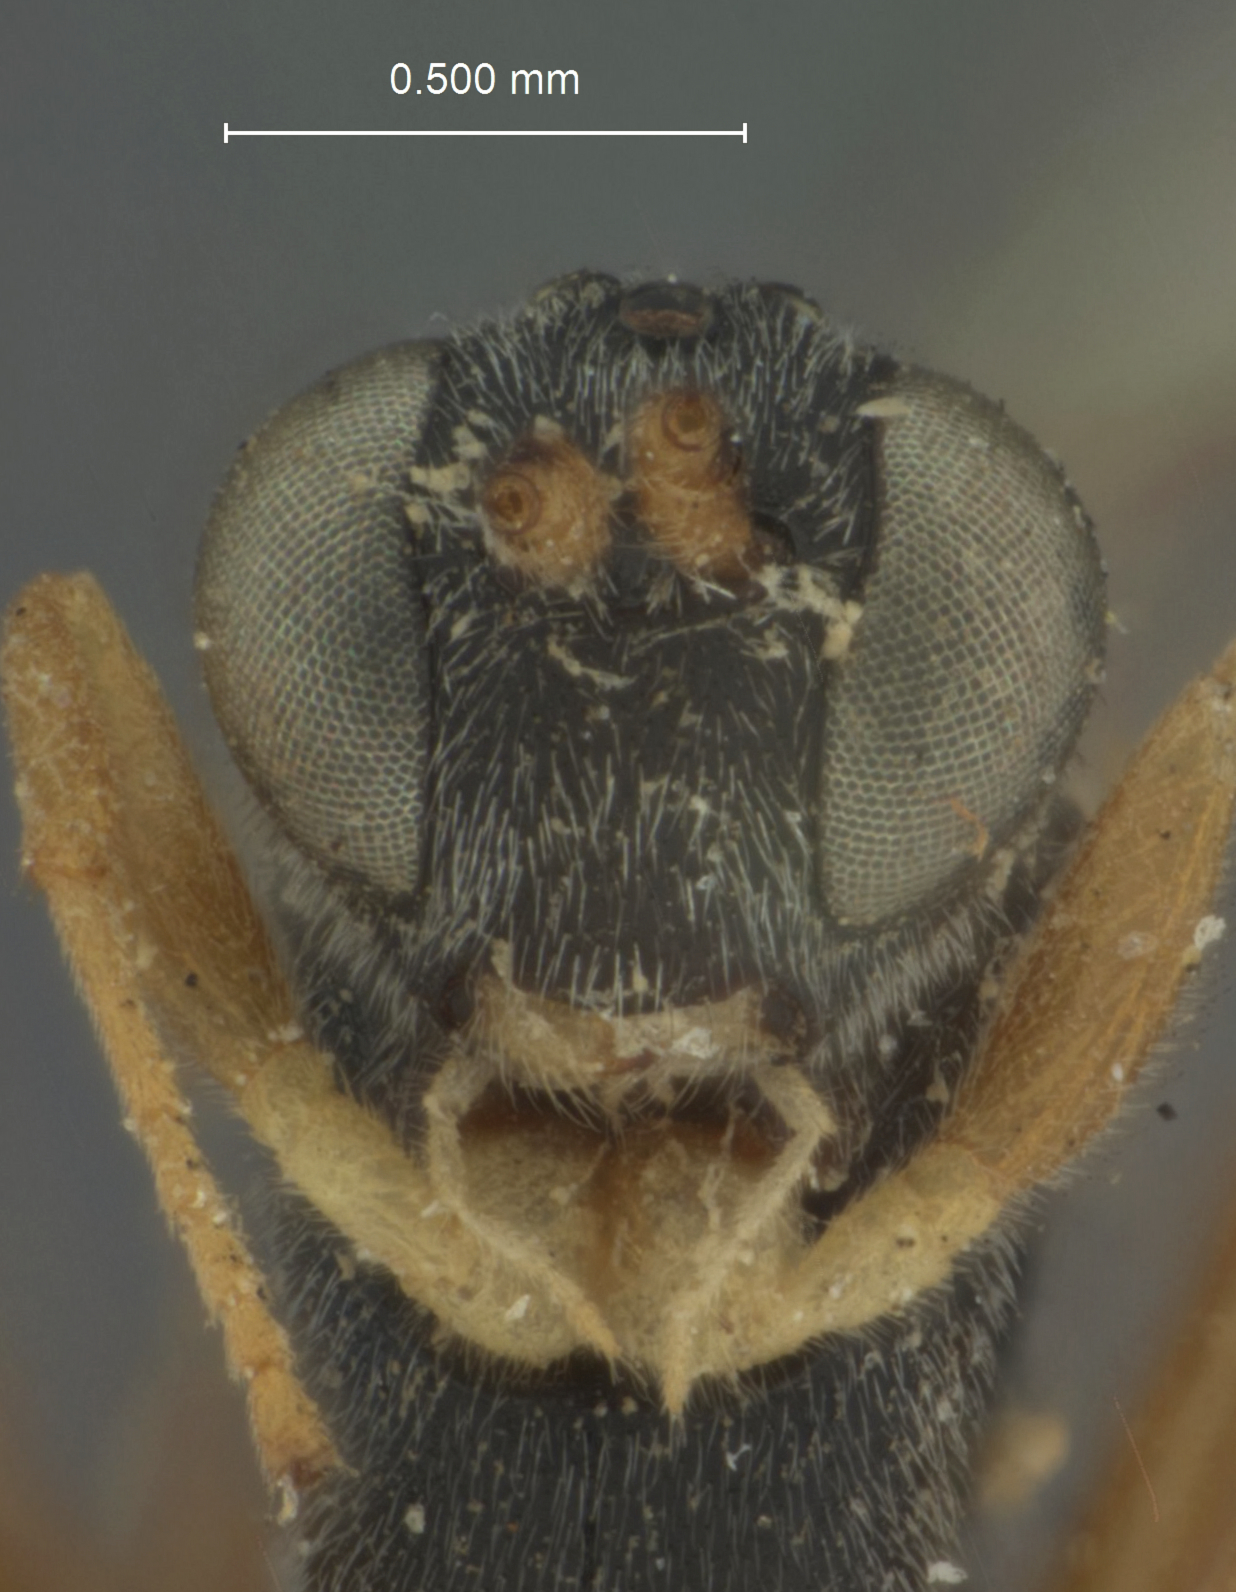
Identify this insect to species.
Limneria salicicola
